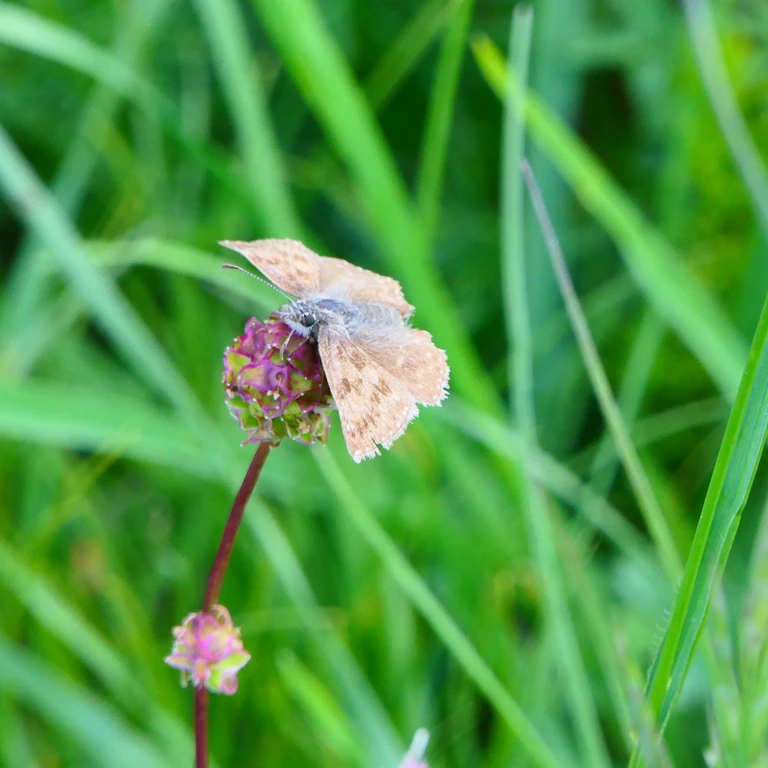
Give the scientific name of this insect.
Erynnis tages
